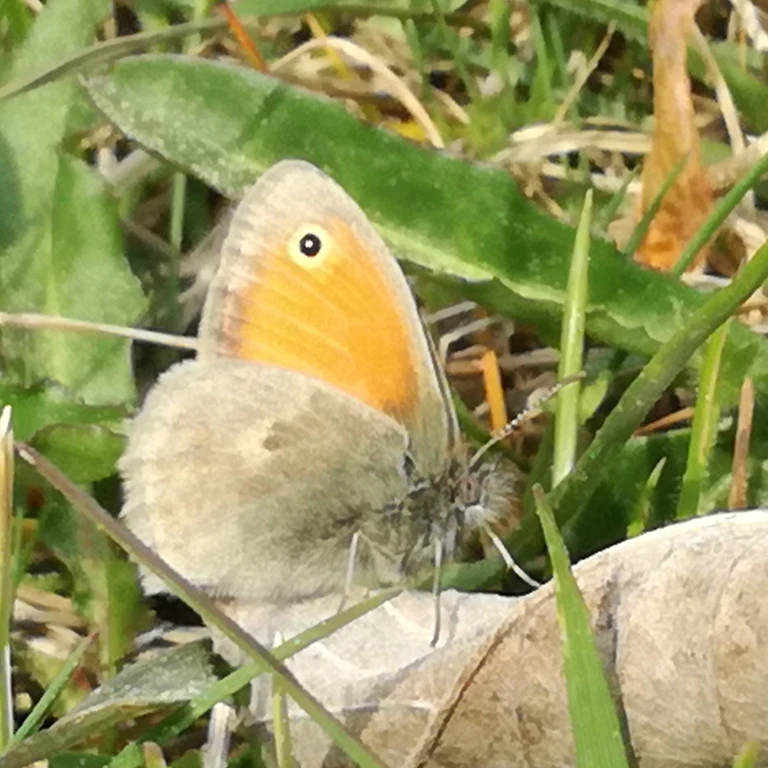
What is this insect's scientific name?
Coenonympha pamphilus
